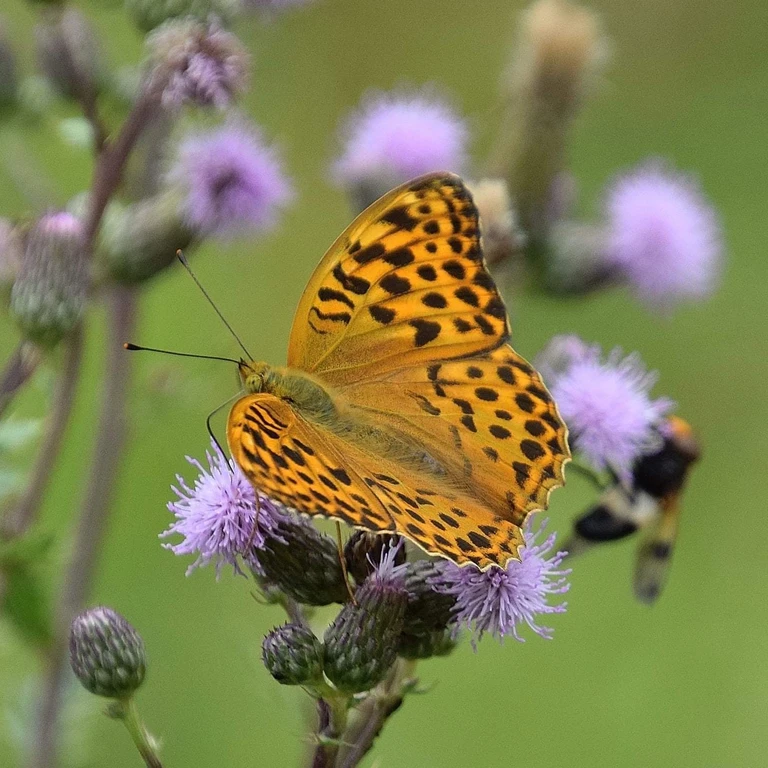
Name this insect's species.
Argynnis paphia
